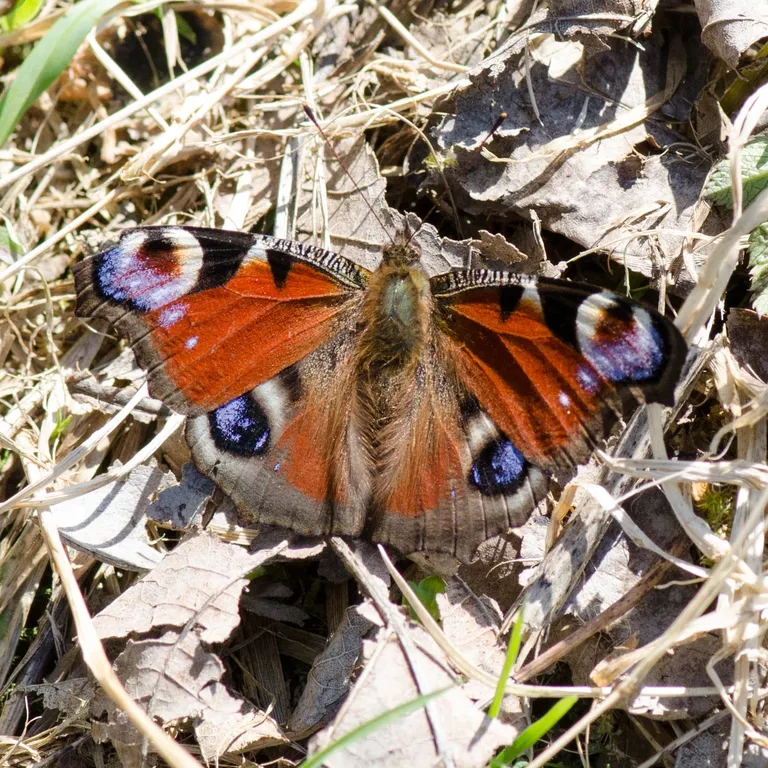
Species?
Aglais io
